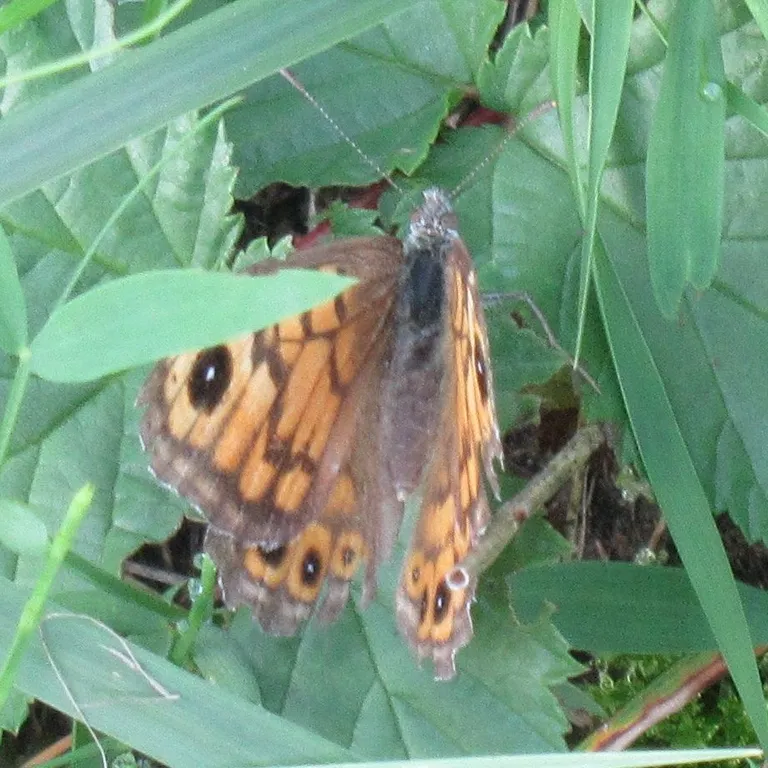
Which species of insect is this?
Lasiommata megera (also Pararge megera)
